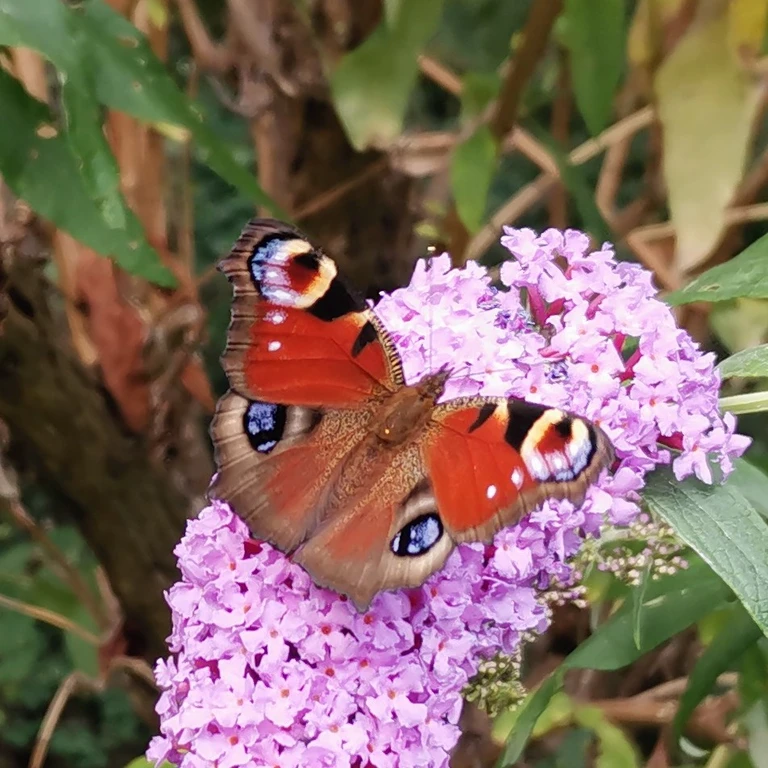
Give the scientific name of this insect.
Aglais io
